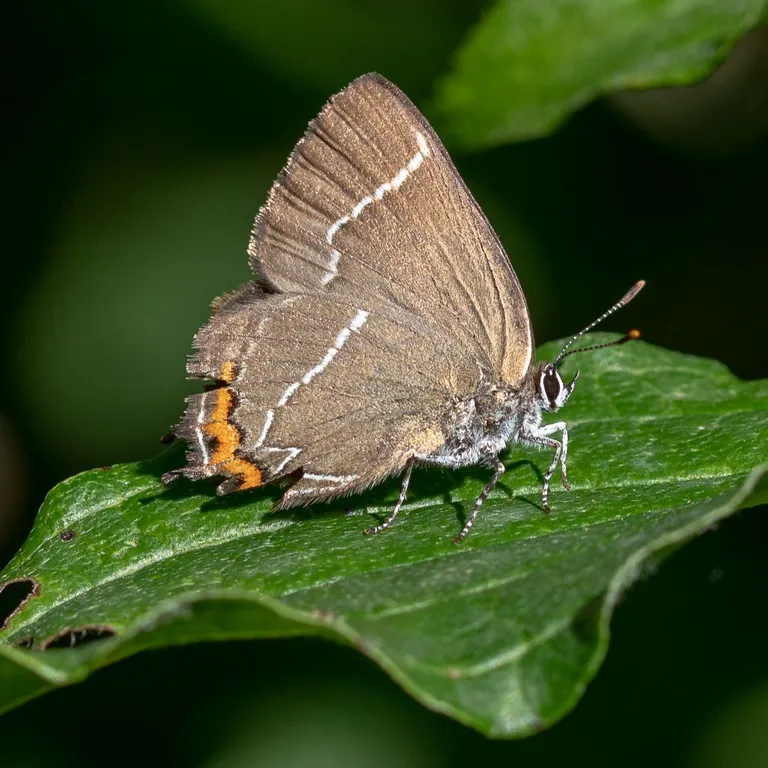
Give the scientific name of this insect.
Satyrium w-album
